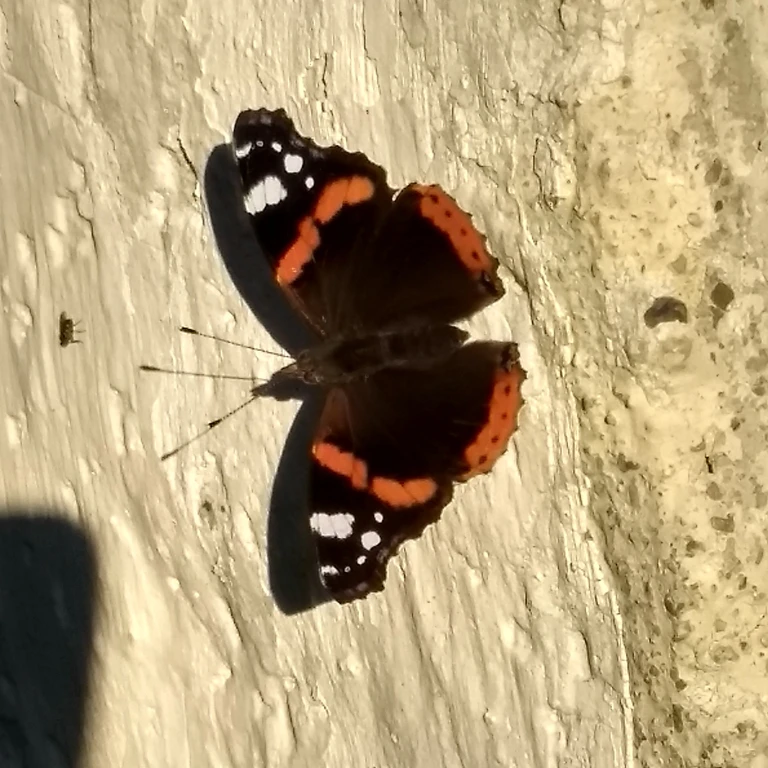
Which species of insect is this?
Vanessa atalanta
